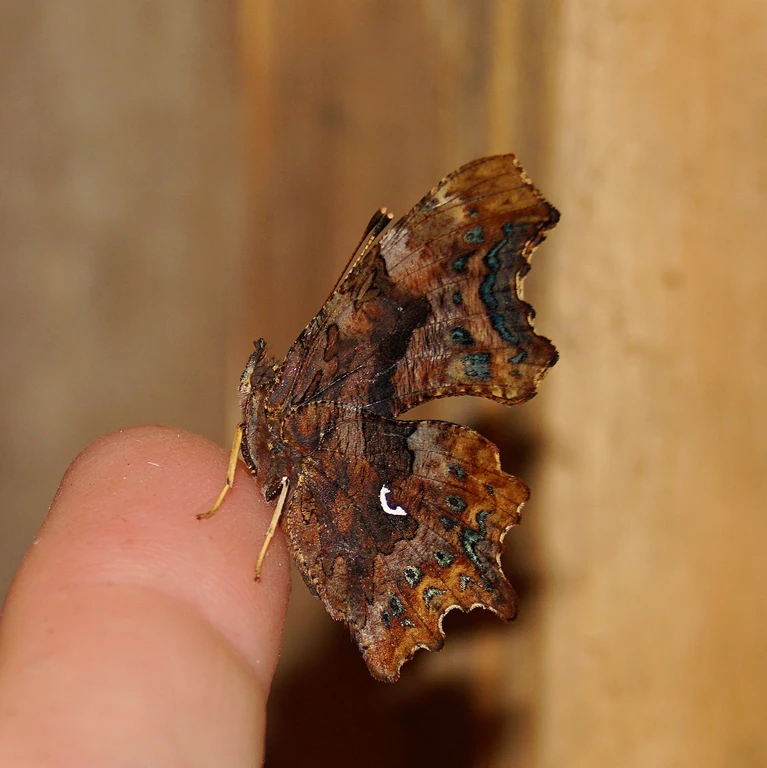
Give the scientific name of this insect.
Polygonia c-album
